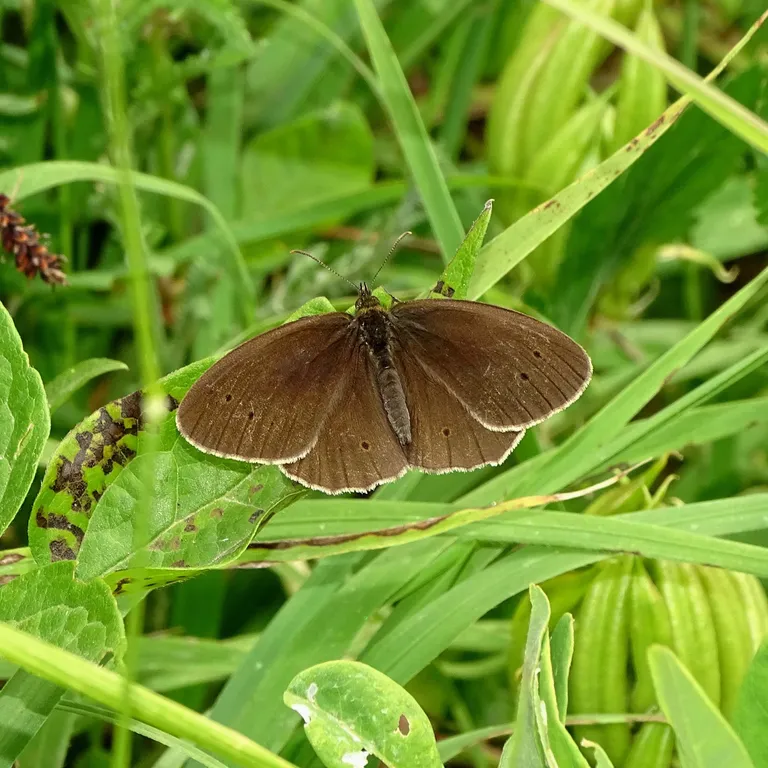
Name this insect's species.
Aphantopus hyperantus
